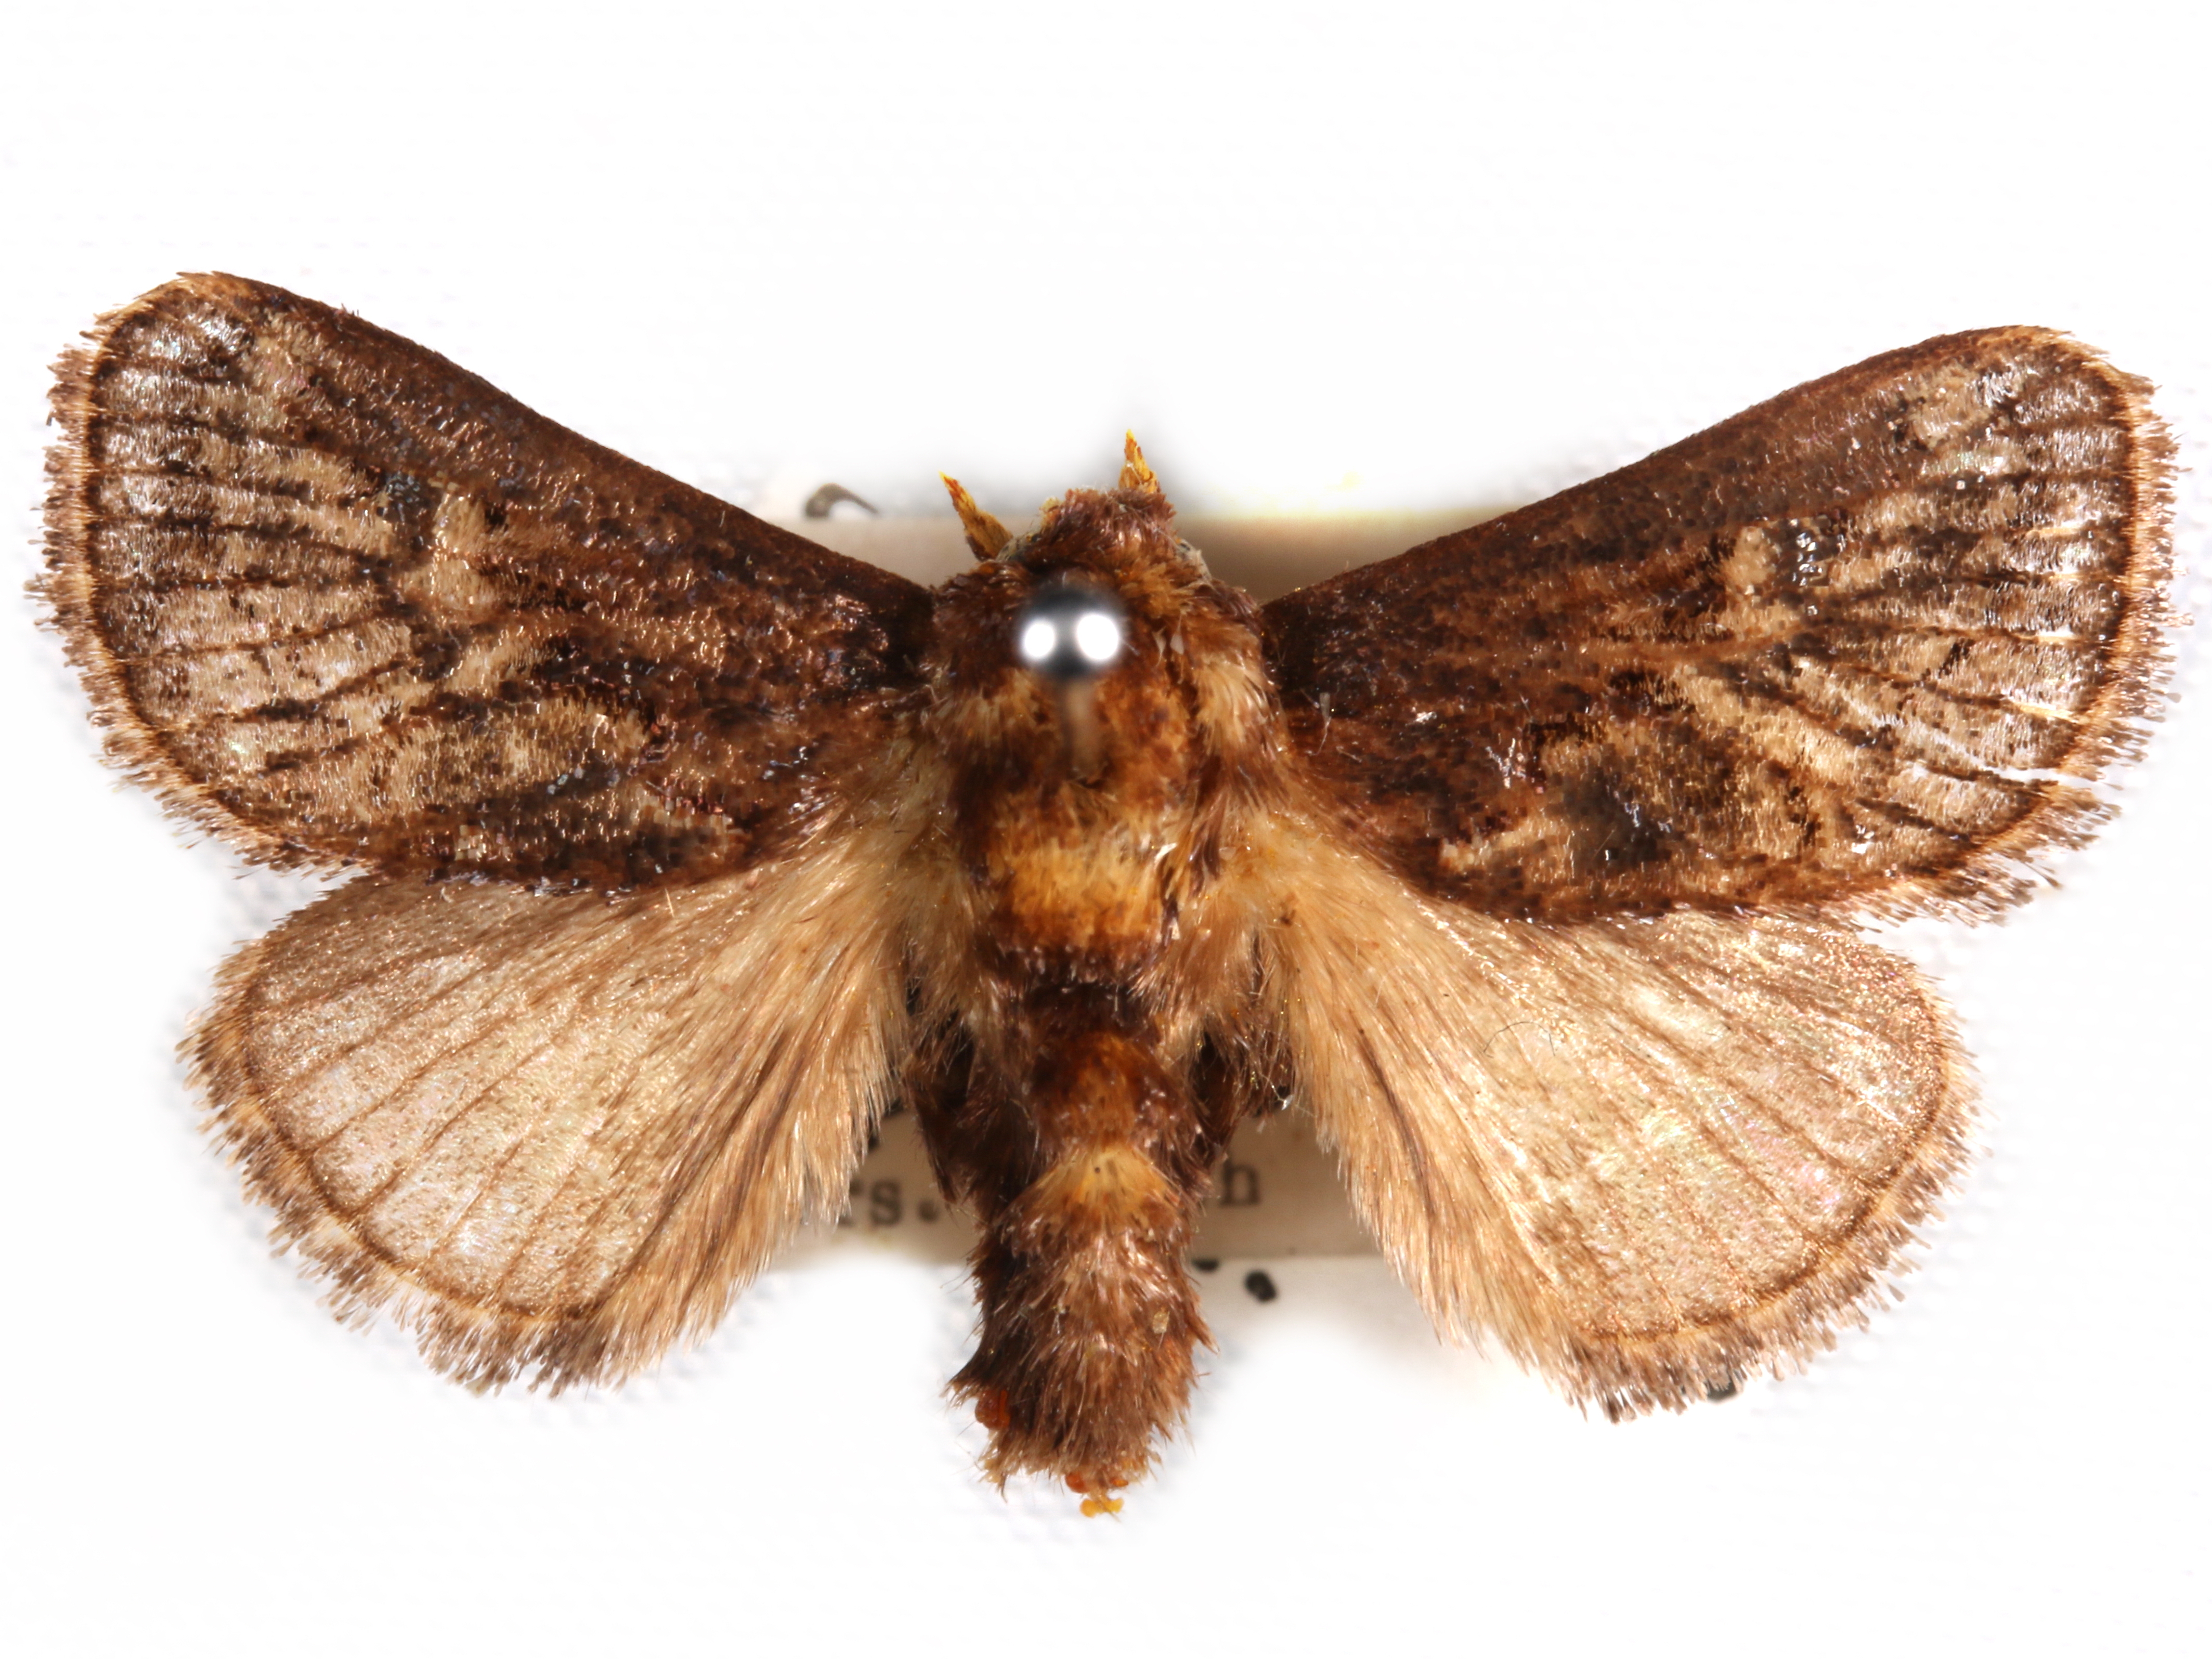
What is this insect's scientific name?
Scotinochroa inconsequens
